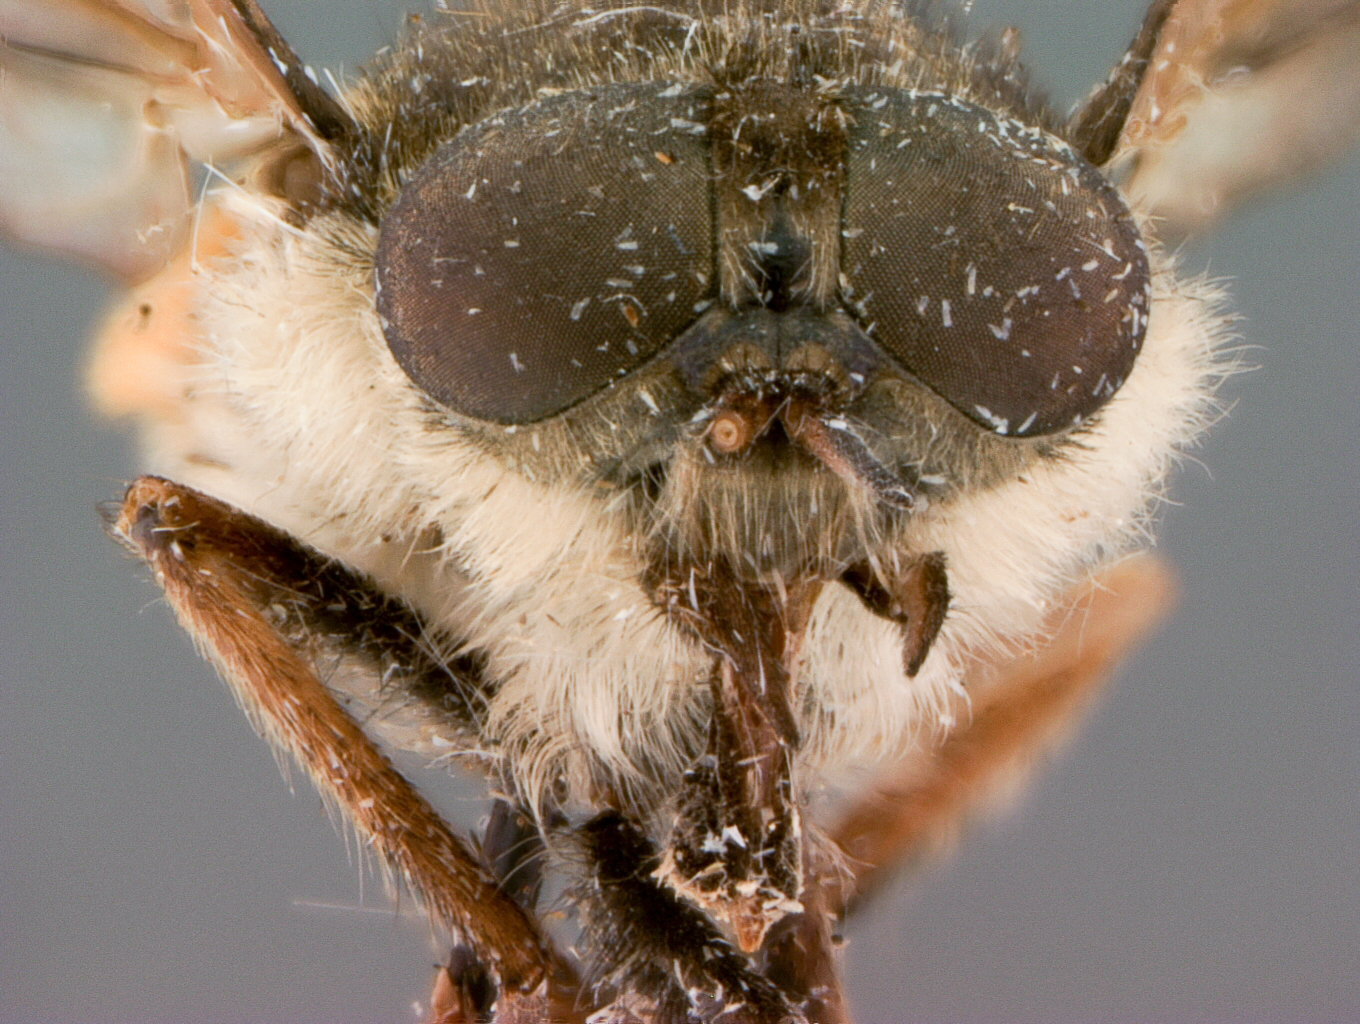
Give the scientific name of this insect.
Hybomitra nola
